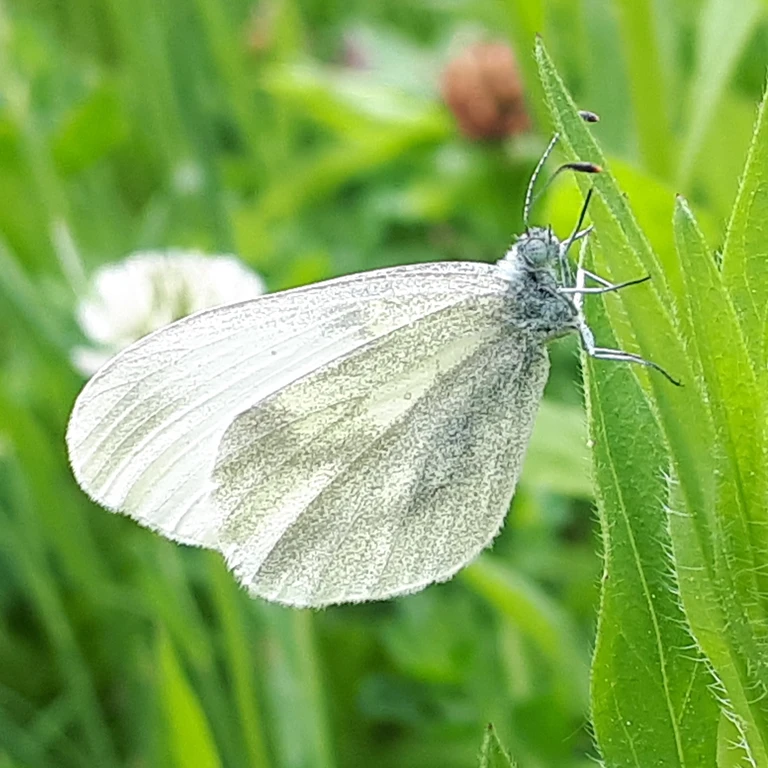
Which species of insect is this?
Leptidea sinapis/juvernica
